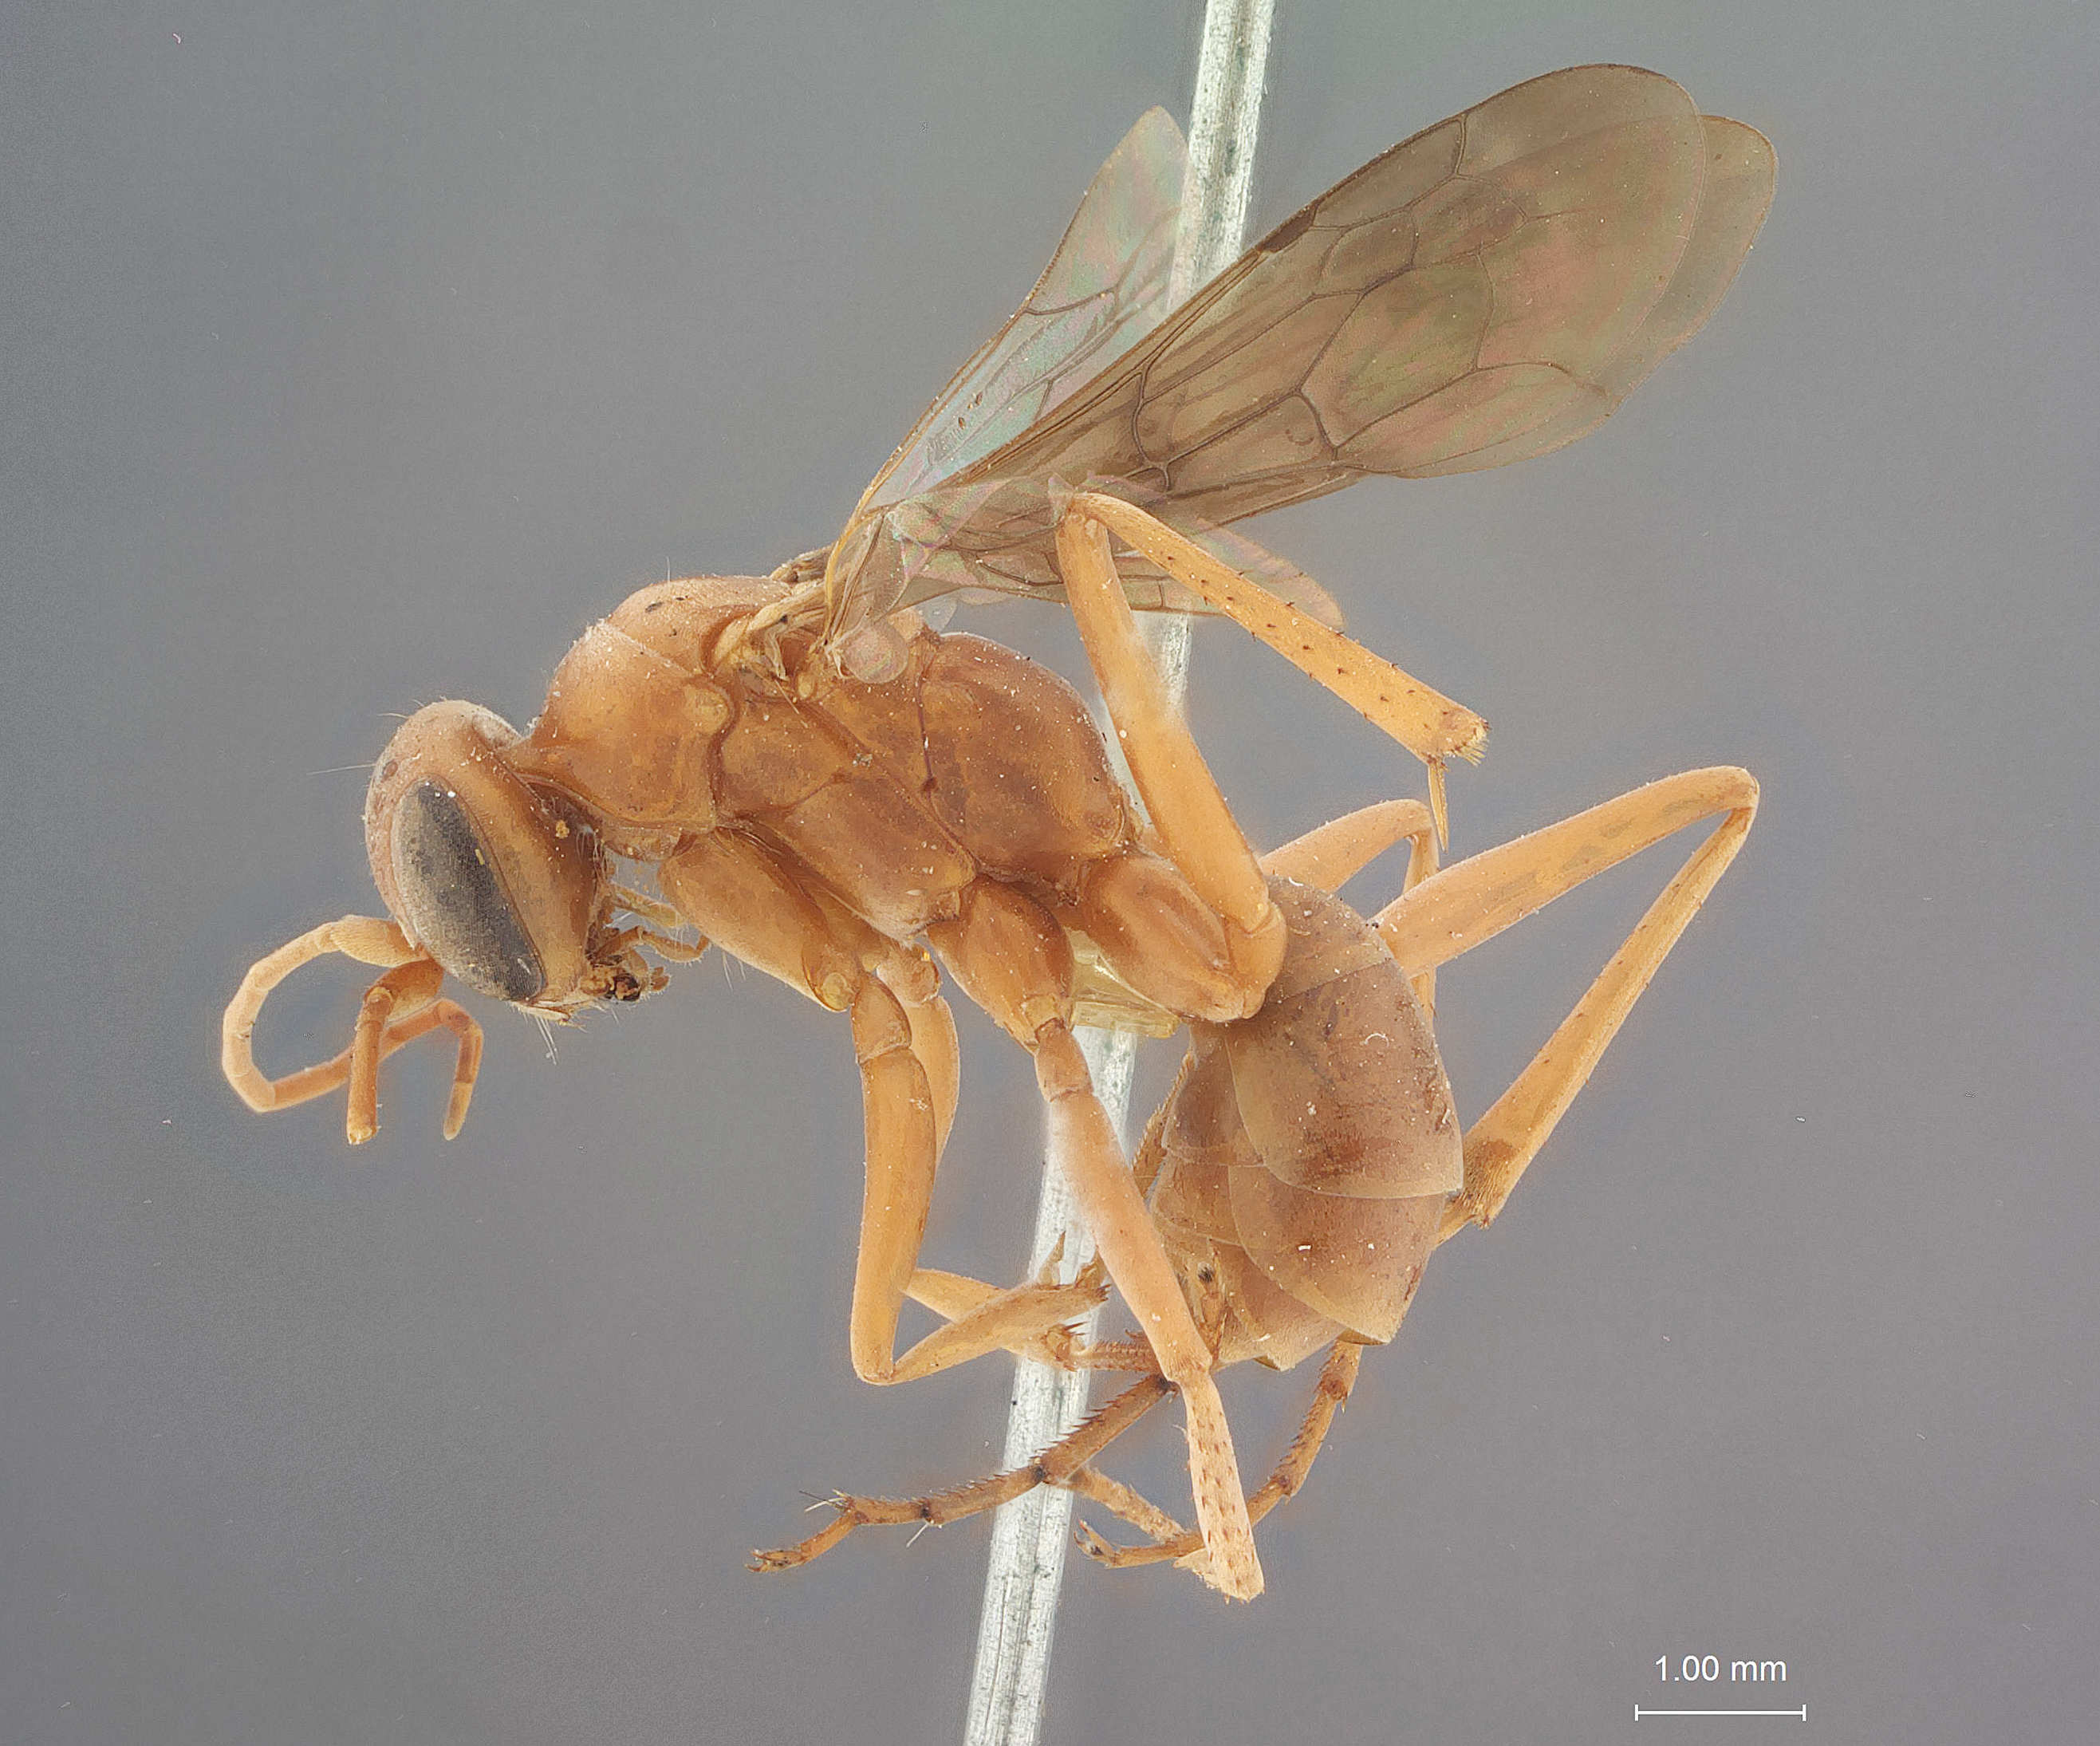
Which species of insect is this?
Agenia blaisdelli
